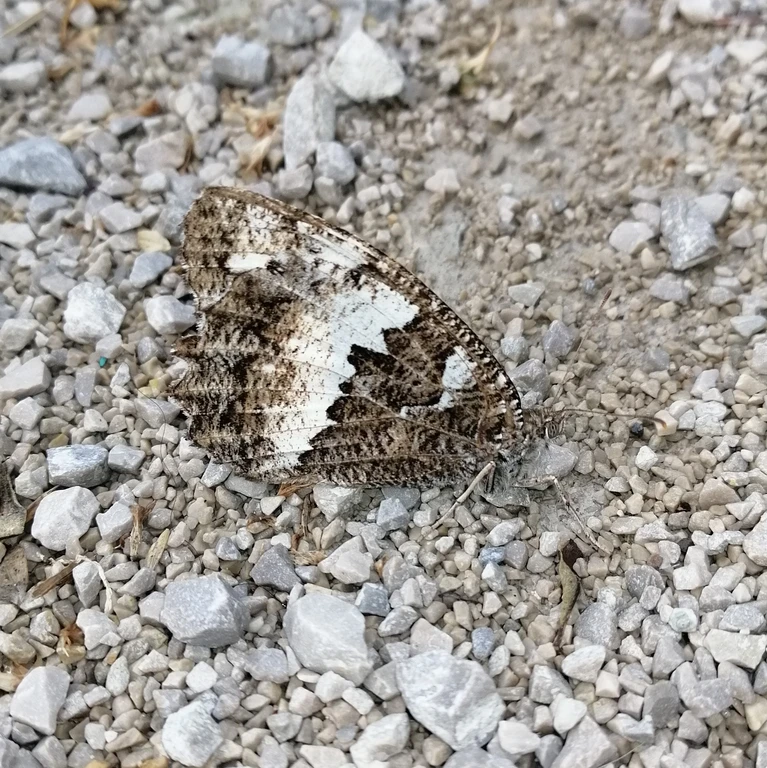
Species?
Brintesia circe
